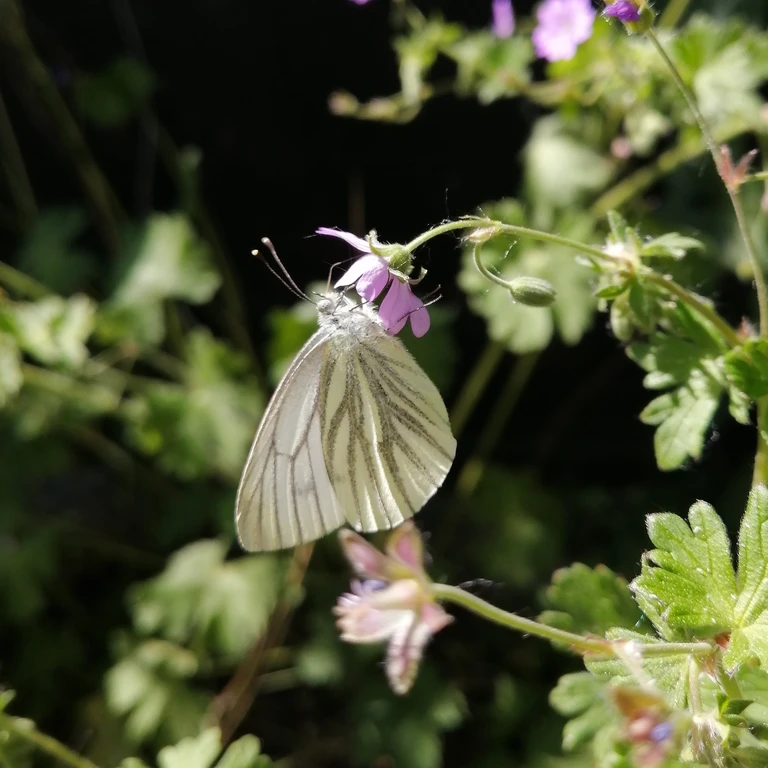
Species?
Pieris napi
